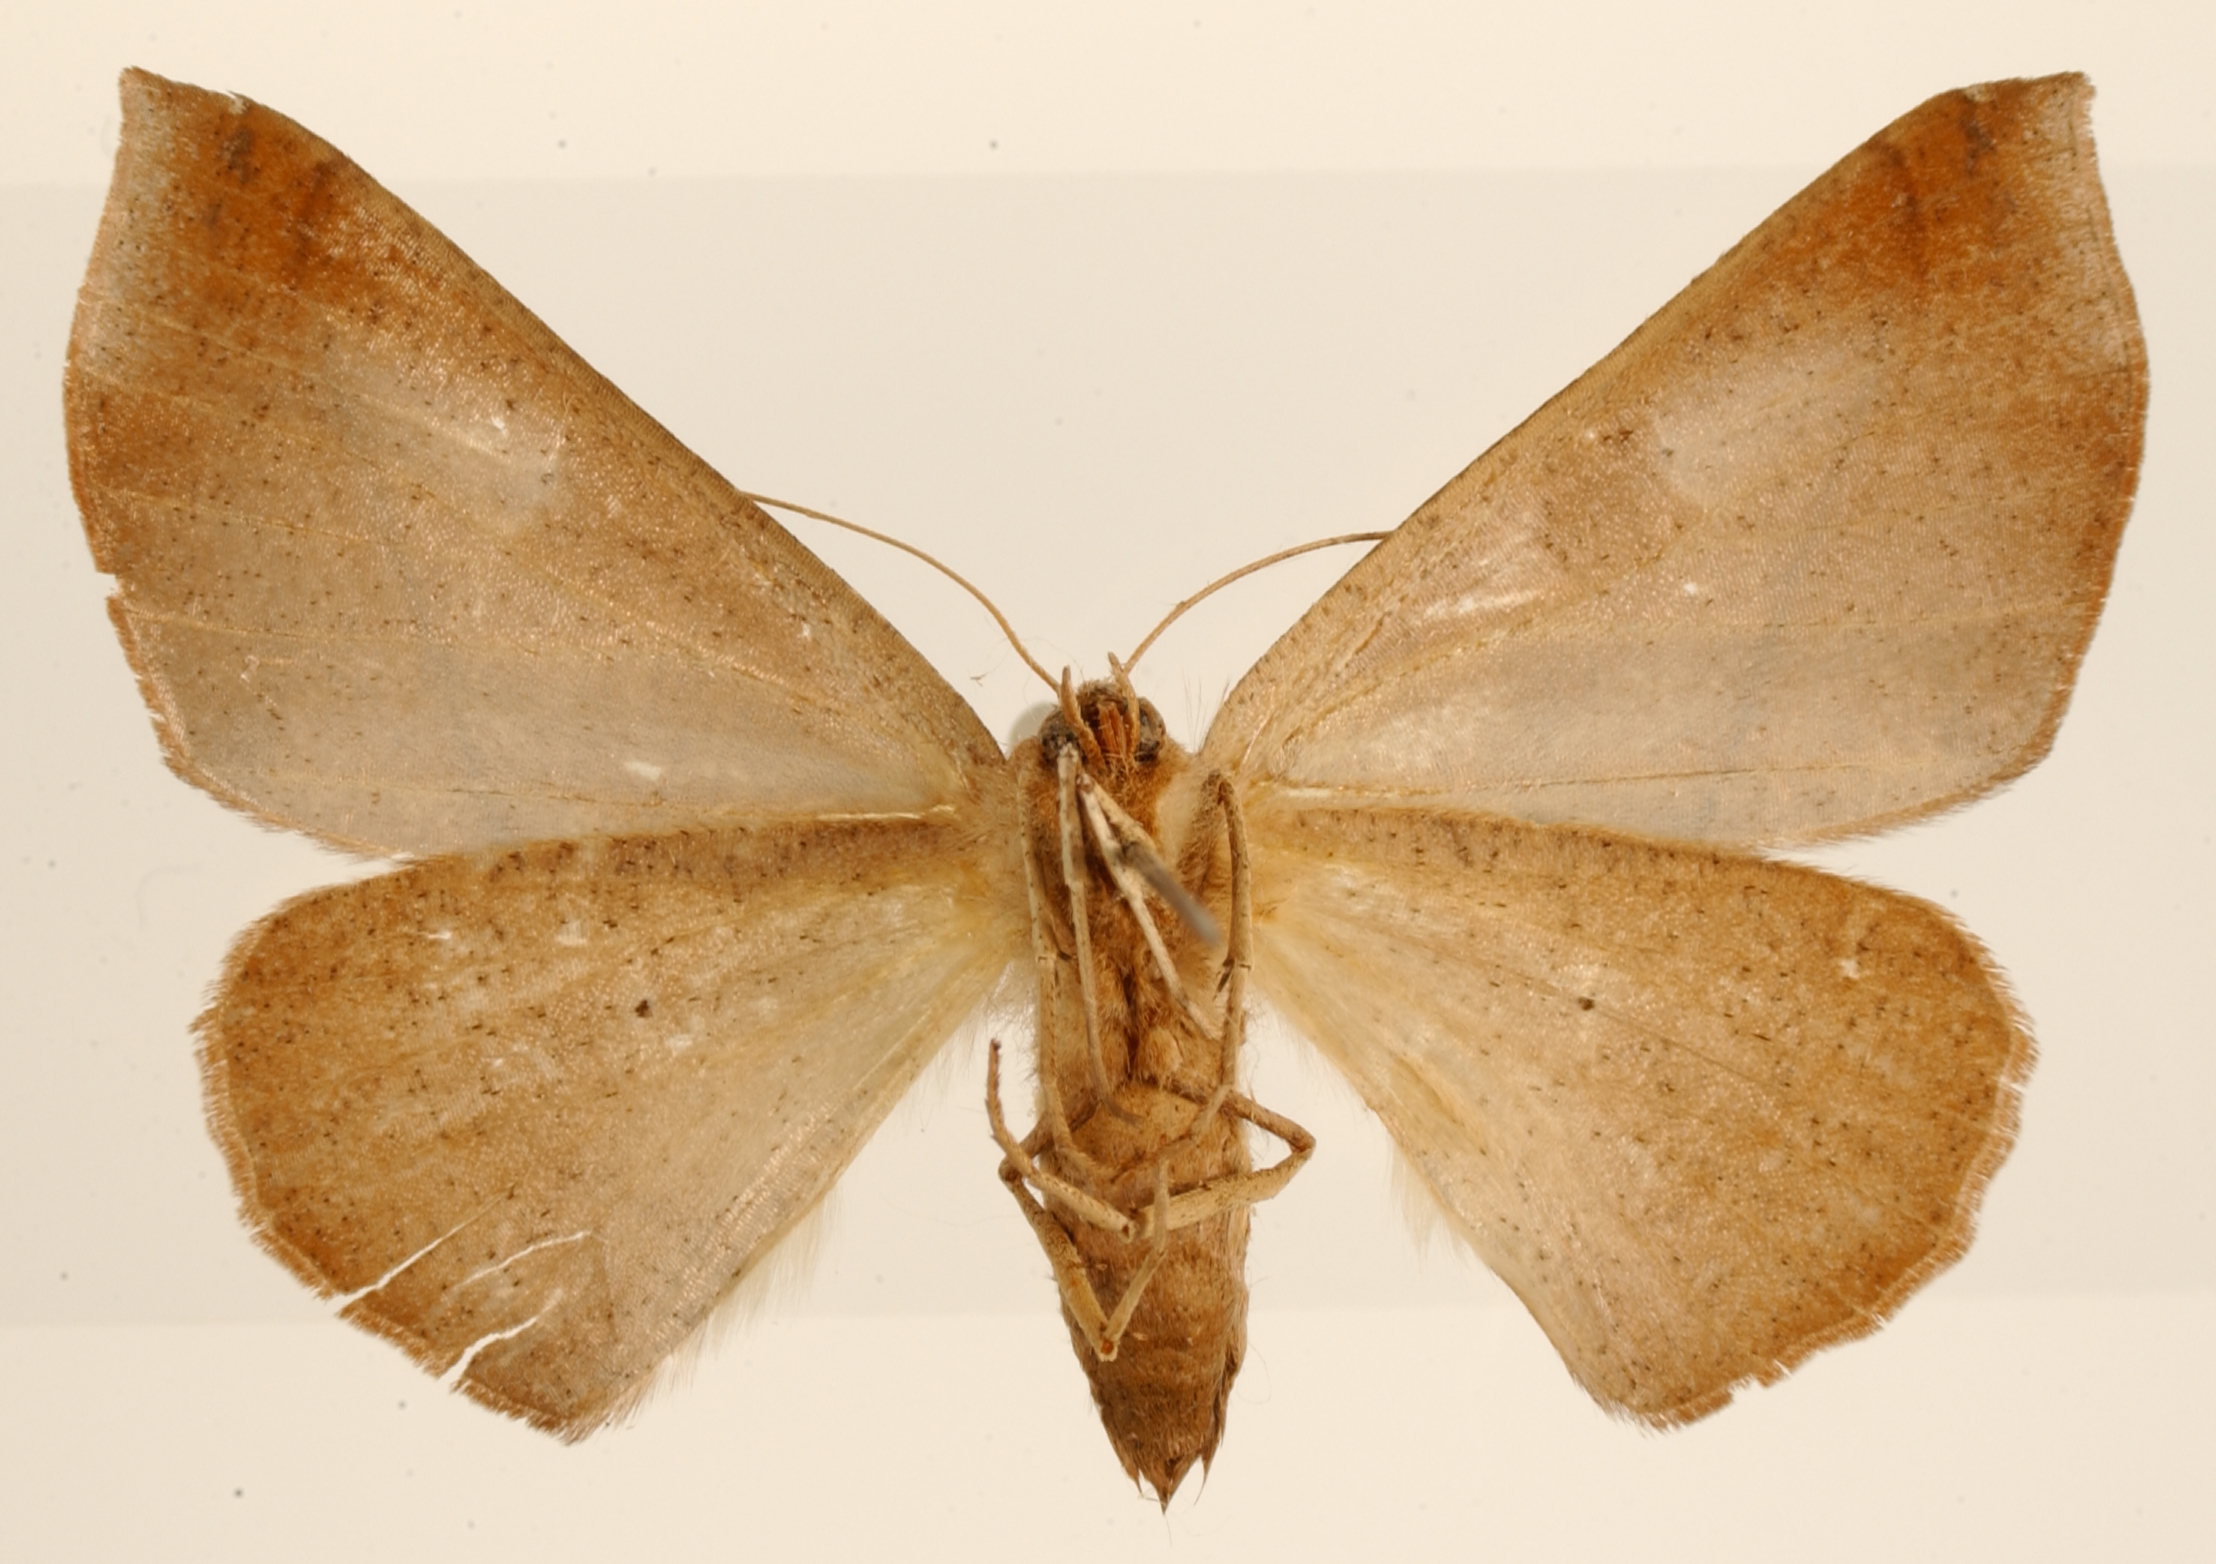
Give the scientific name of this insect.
Bassania schreiteri
